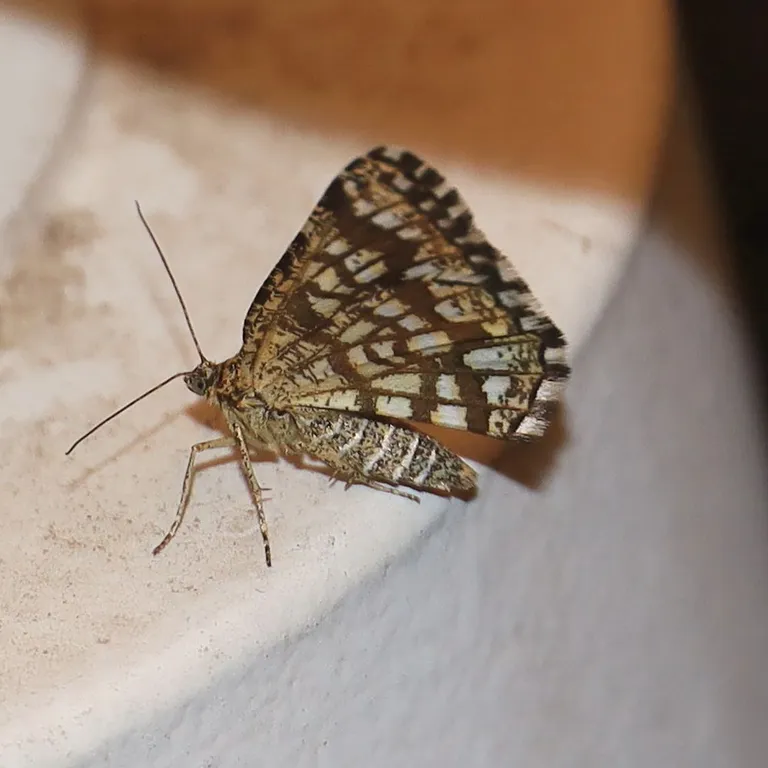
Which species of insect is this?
Chiasmia clathrata
